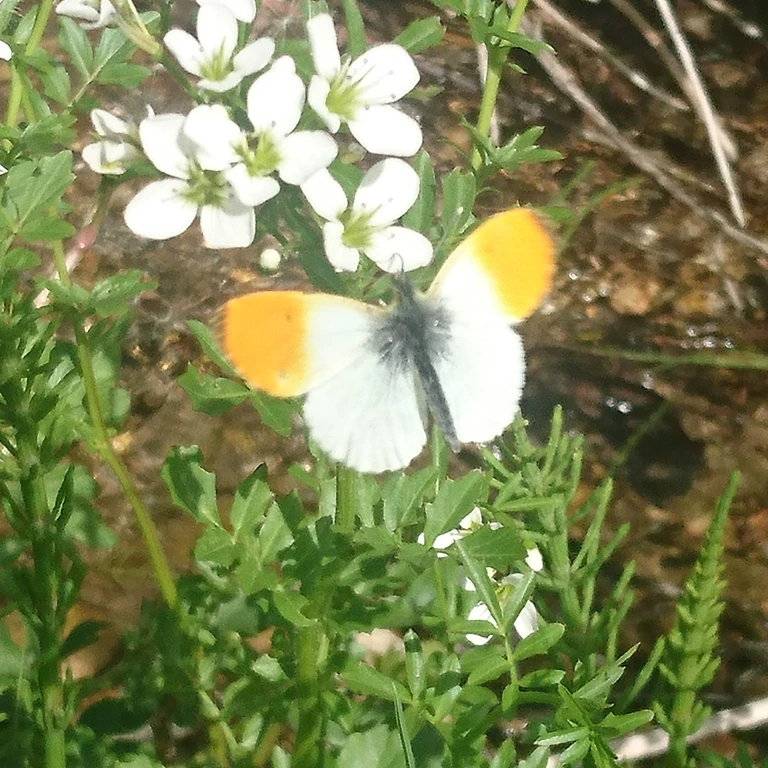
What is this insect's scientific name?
Anthocharis cardamines
